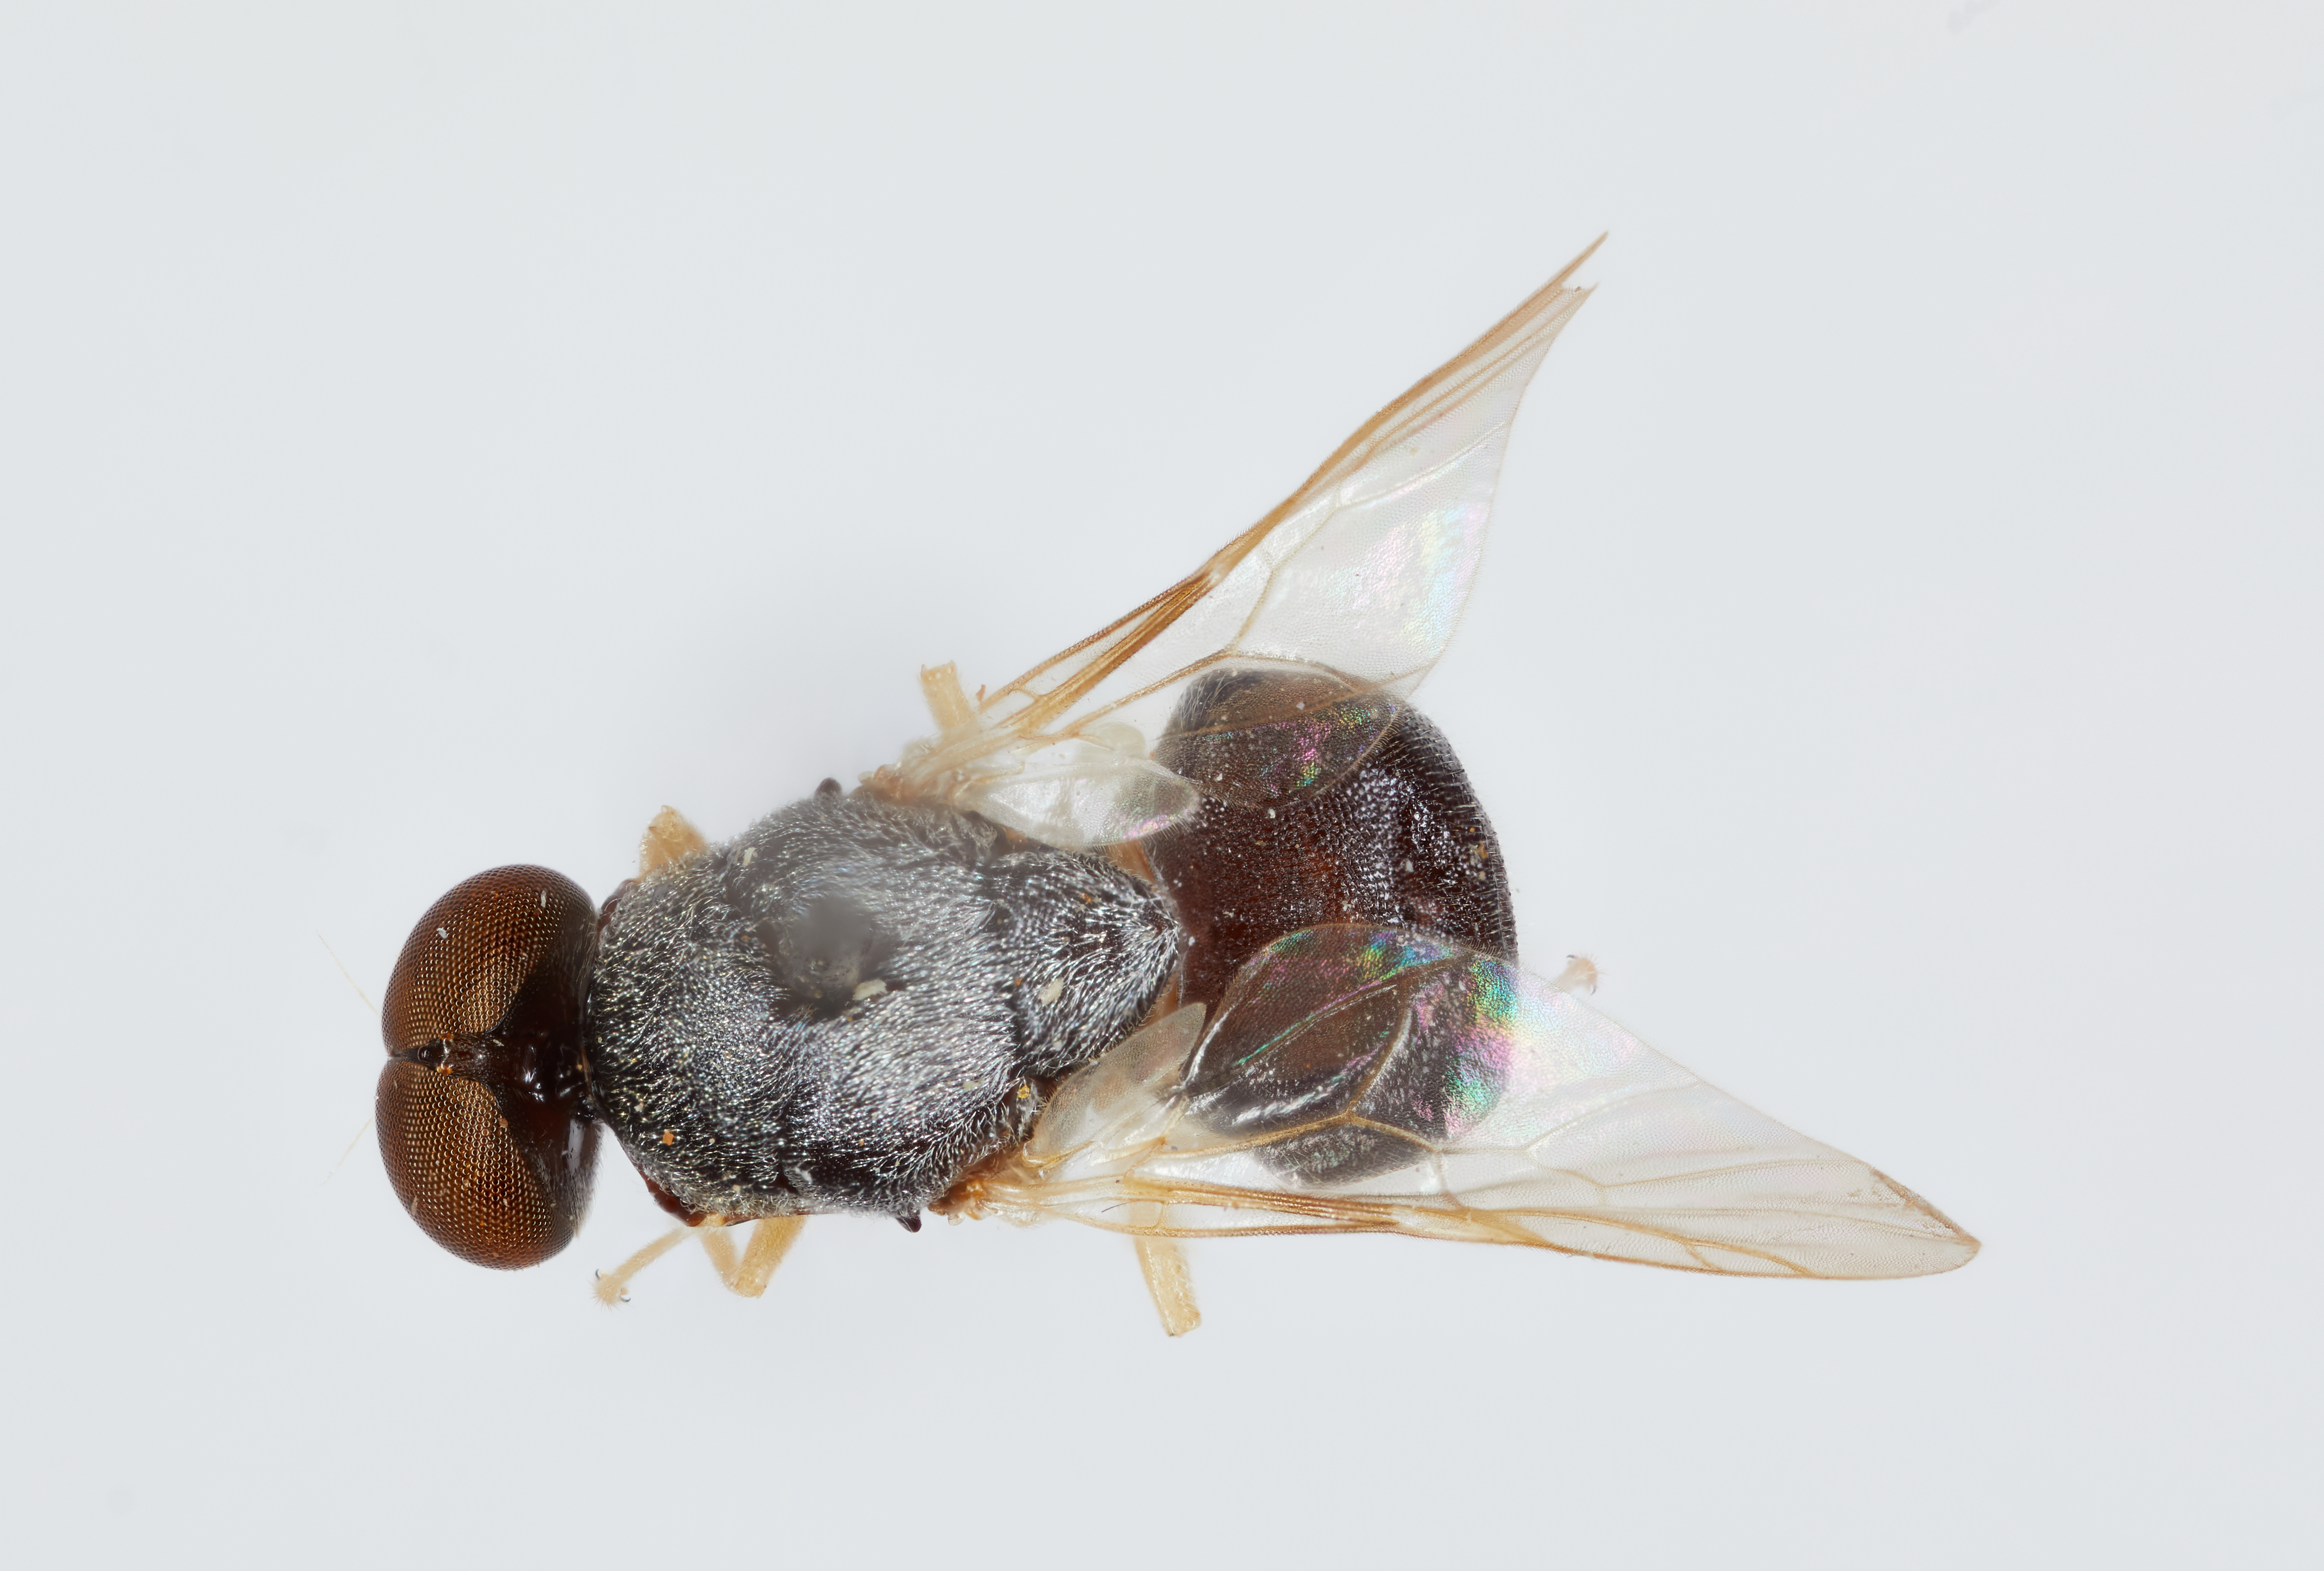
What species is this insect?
Aidomyia snyderi
